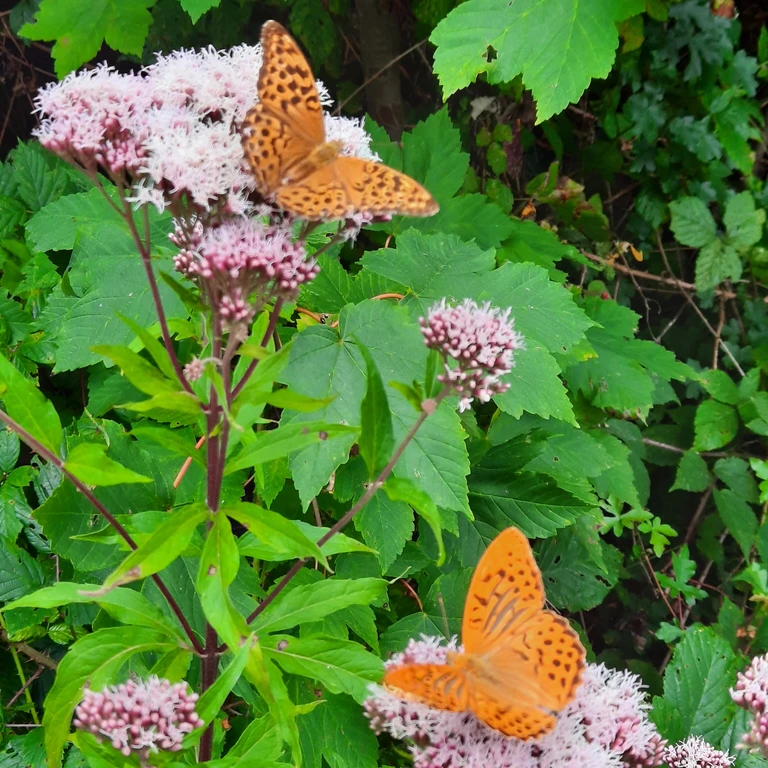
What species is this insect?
Argynnis paphia
